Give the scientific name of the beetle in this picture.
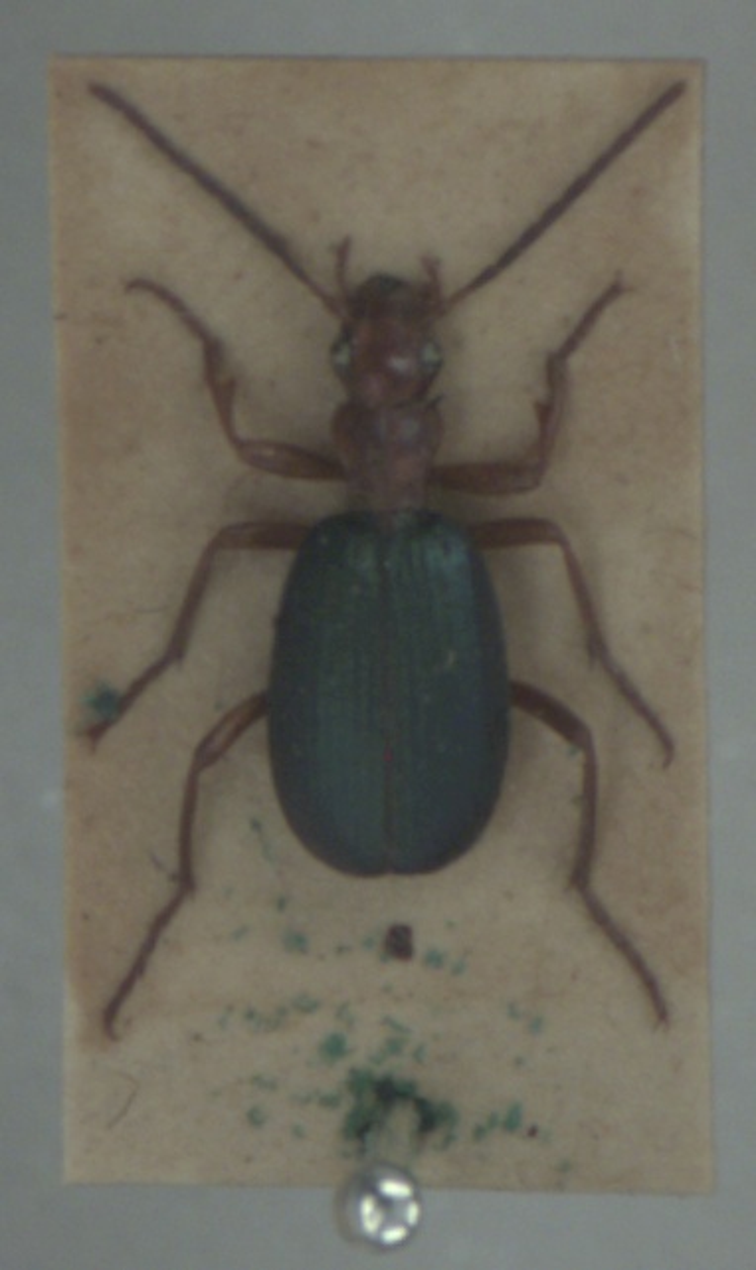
Brachinus crepitans
